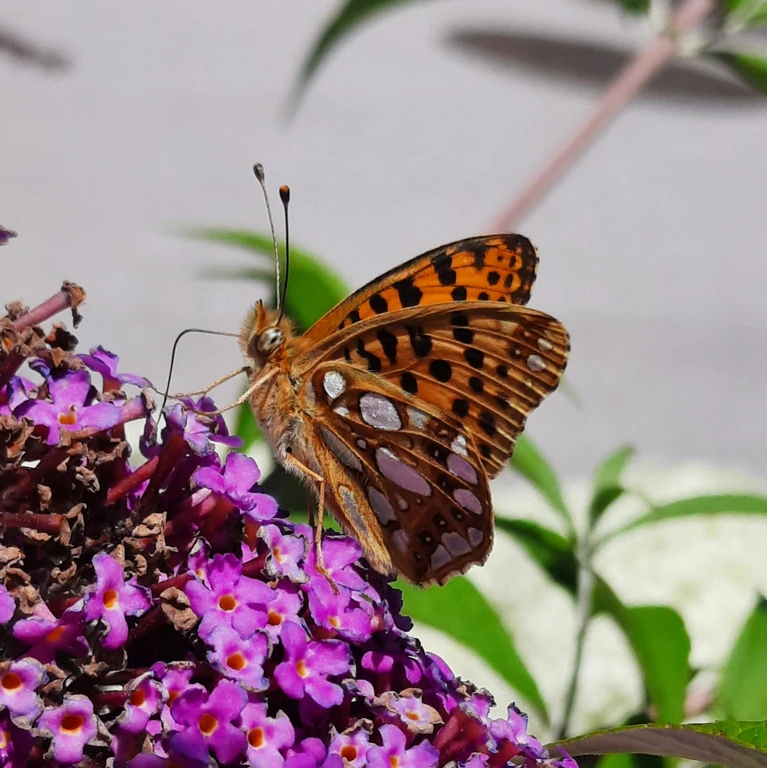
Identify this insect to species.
Issoria lathonia
